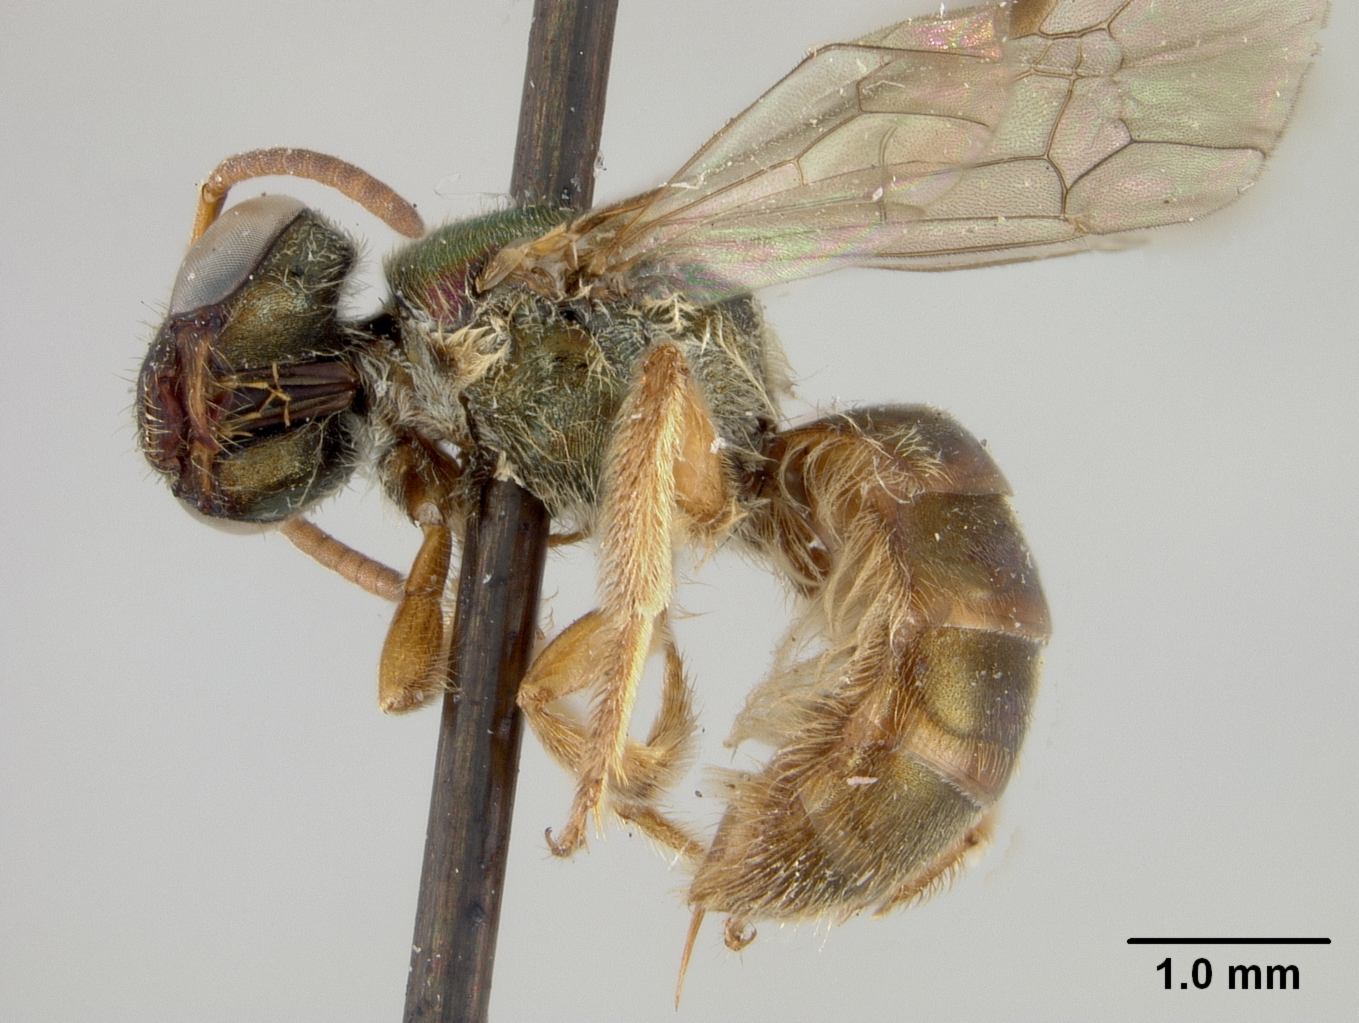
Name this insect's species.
Halictus auriger
